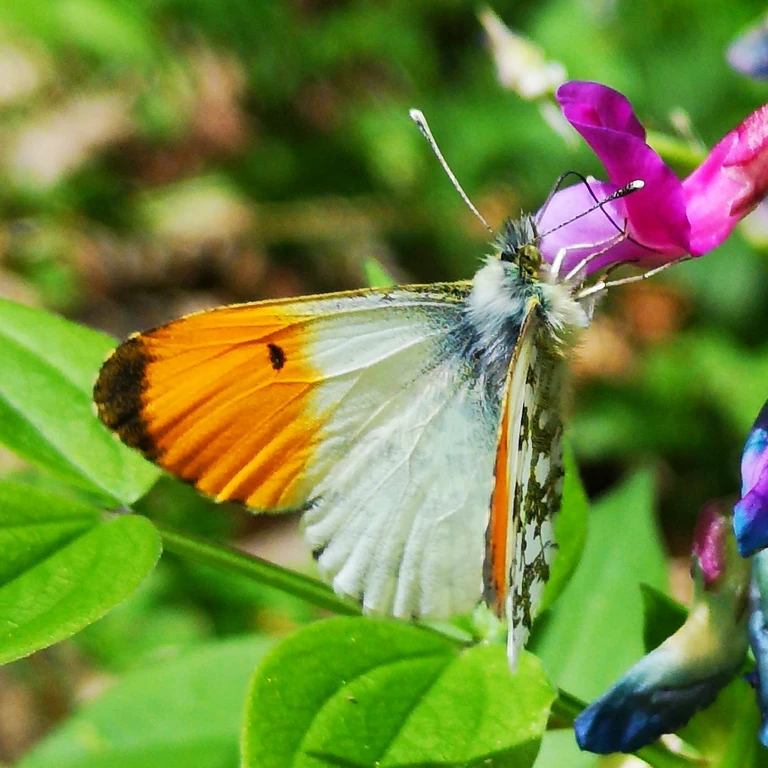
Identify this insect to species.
Anthocharis cardamines
